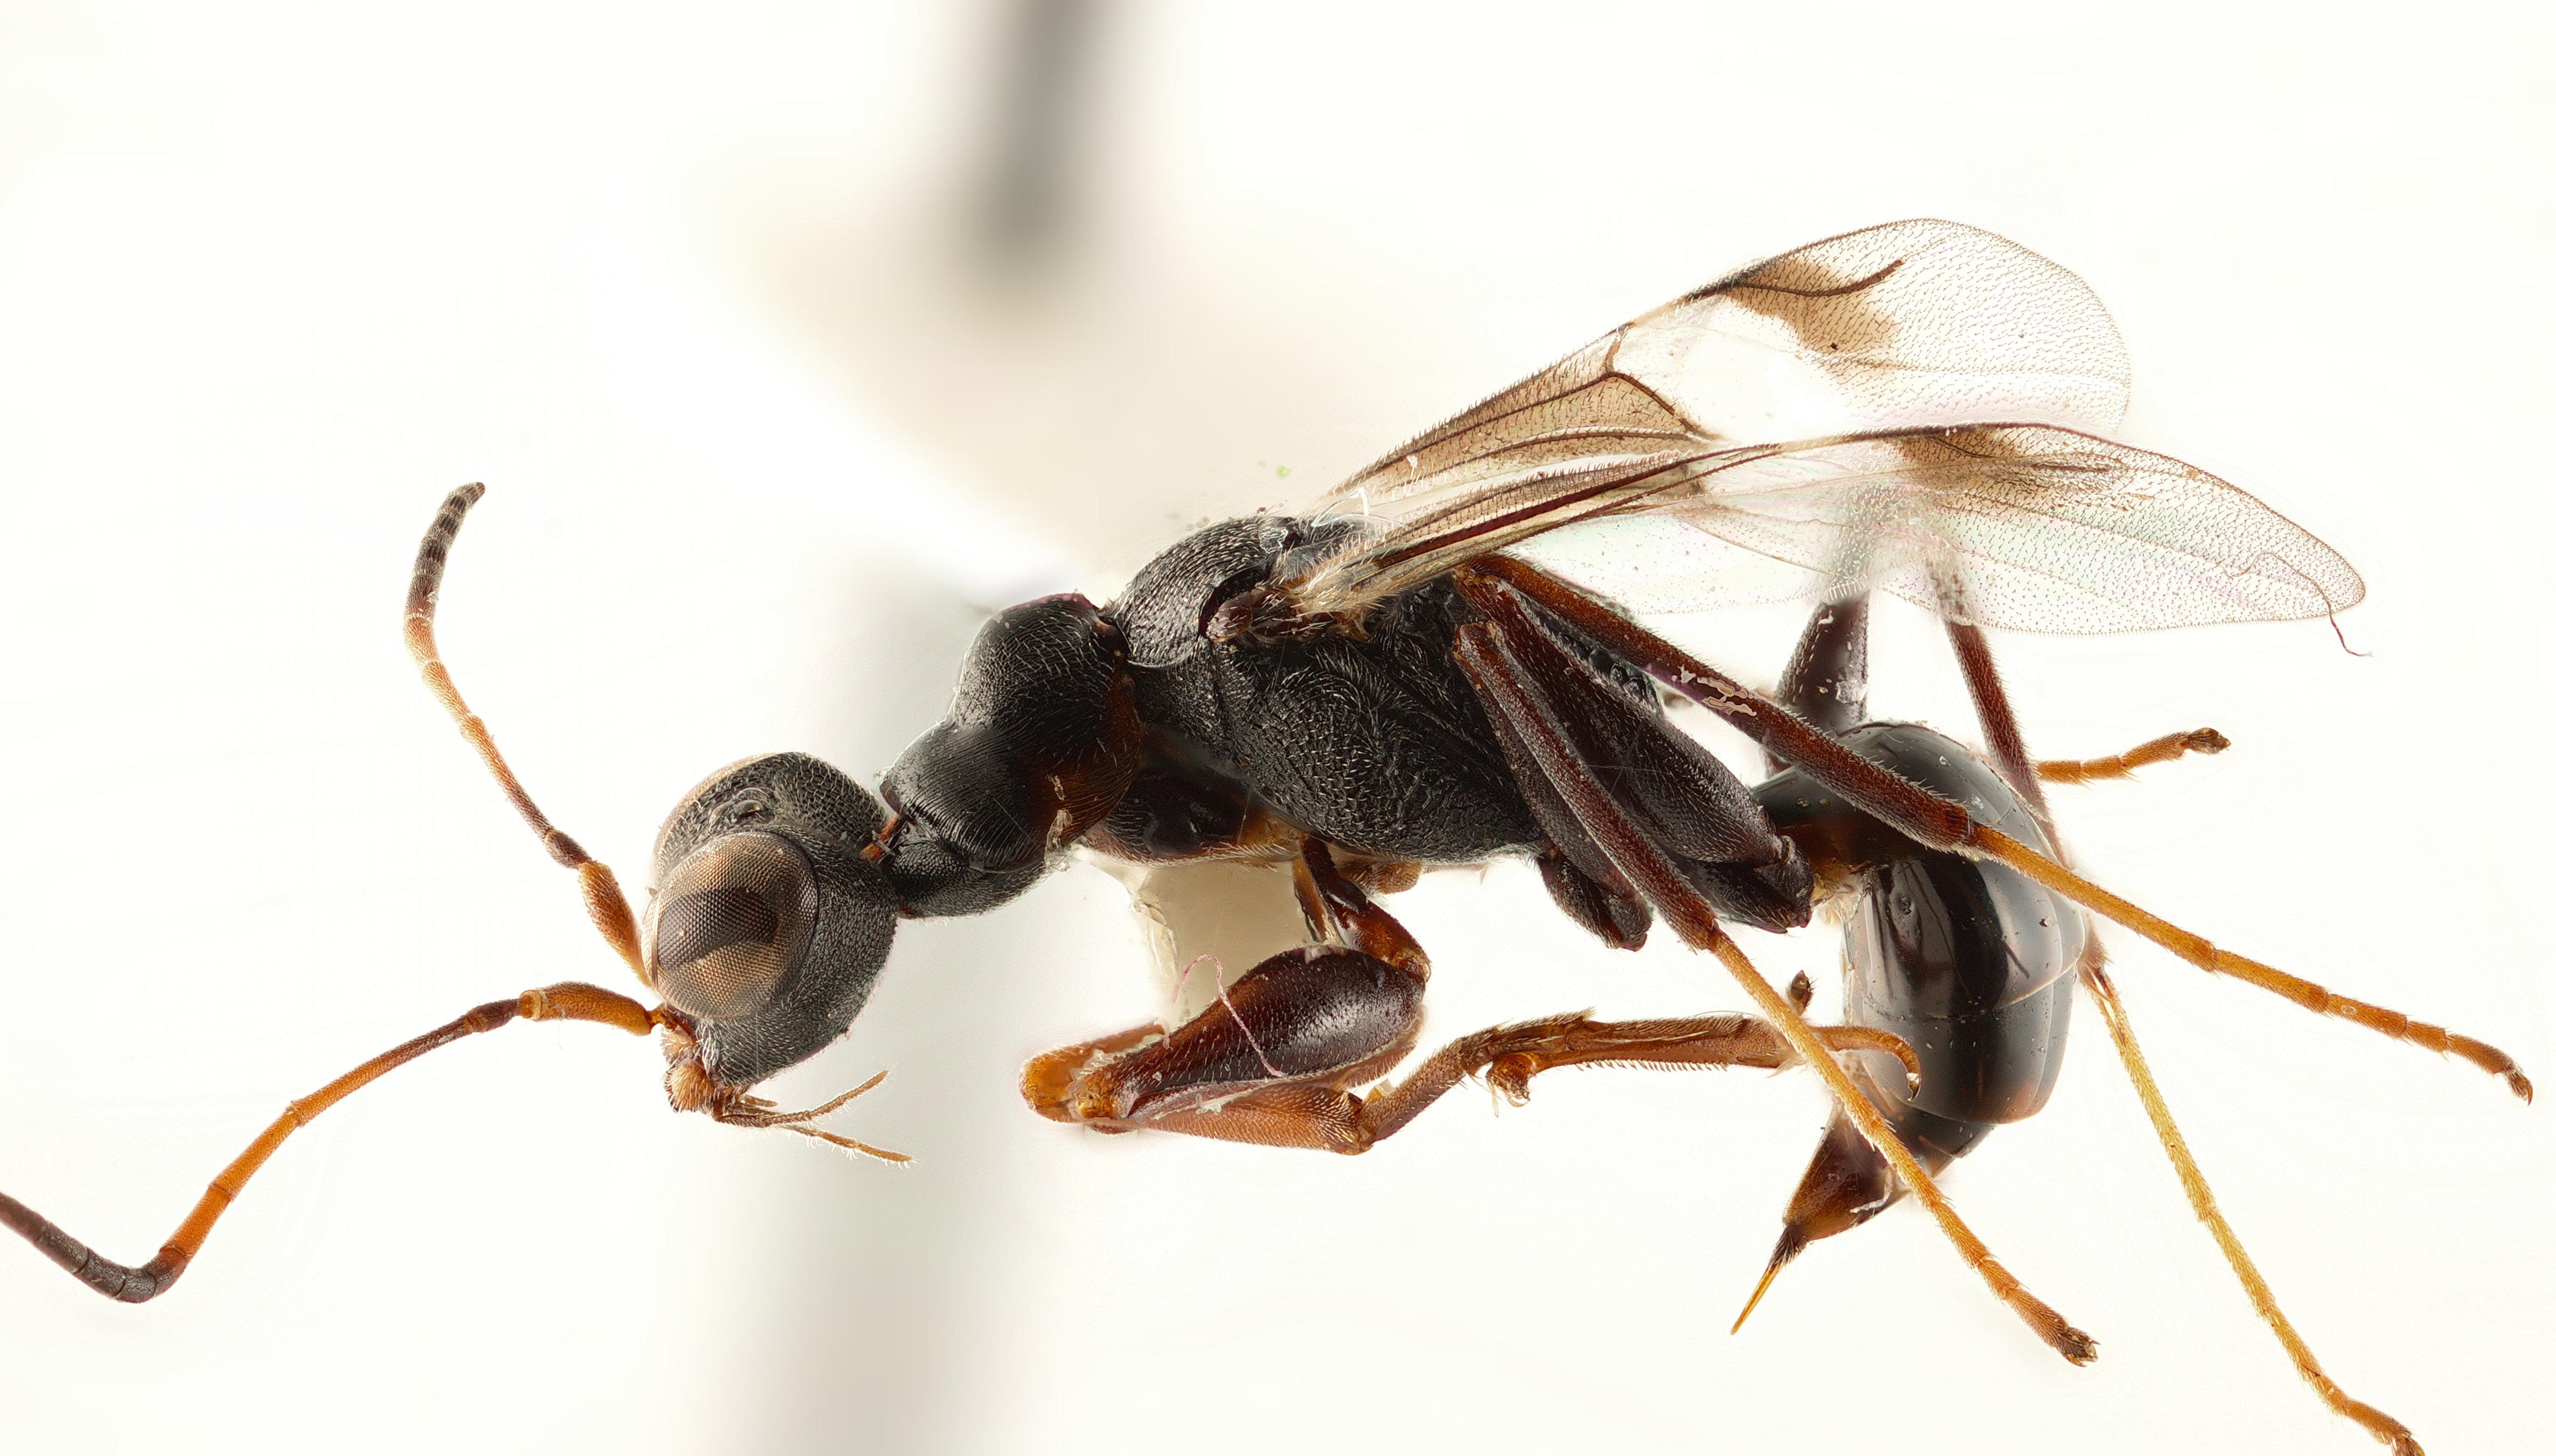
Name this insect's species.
Neodryinus typhlocybae
